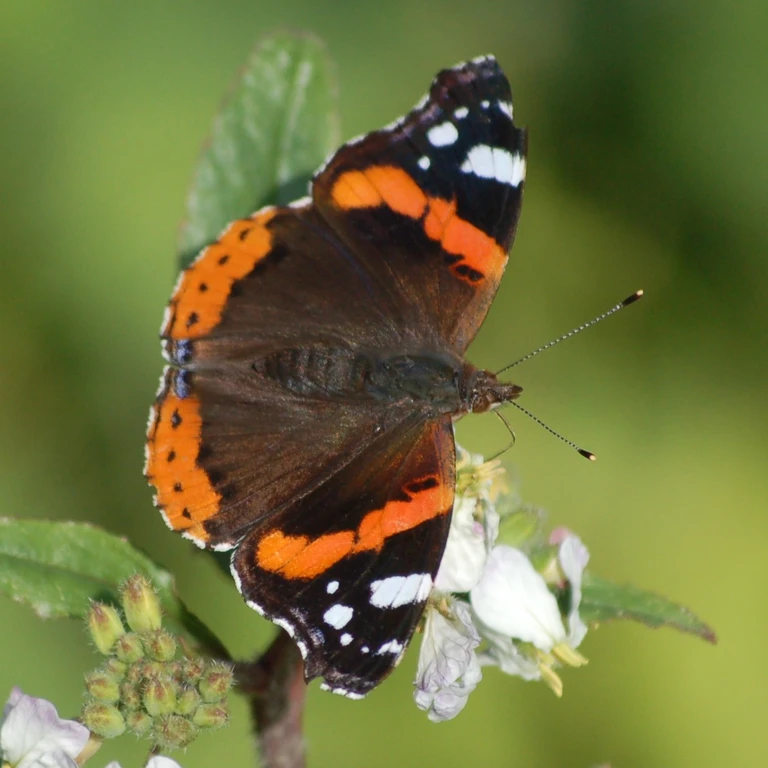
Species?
Vanessa atalanta
